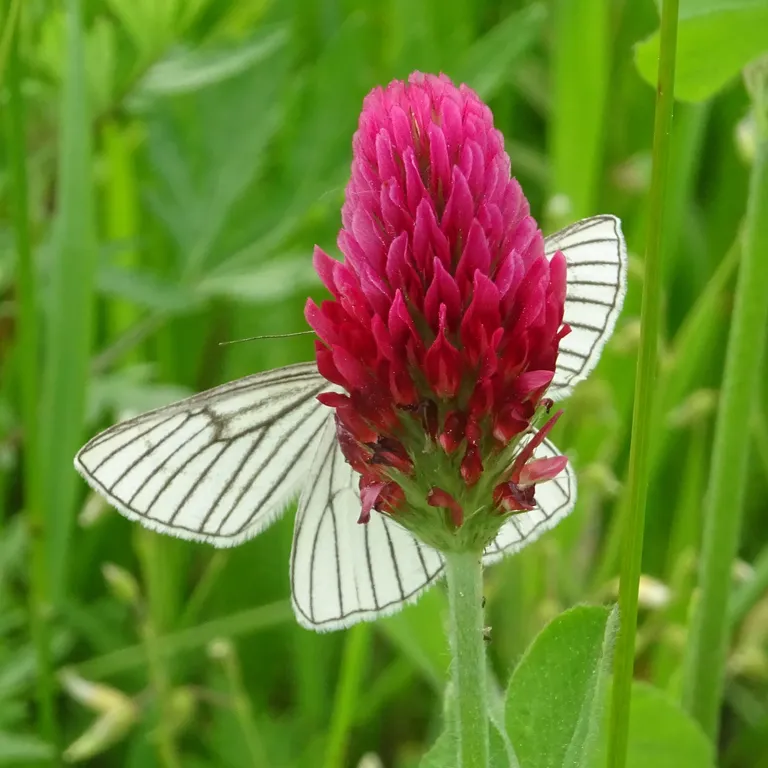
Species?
Siona lineata
